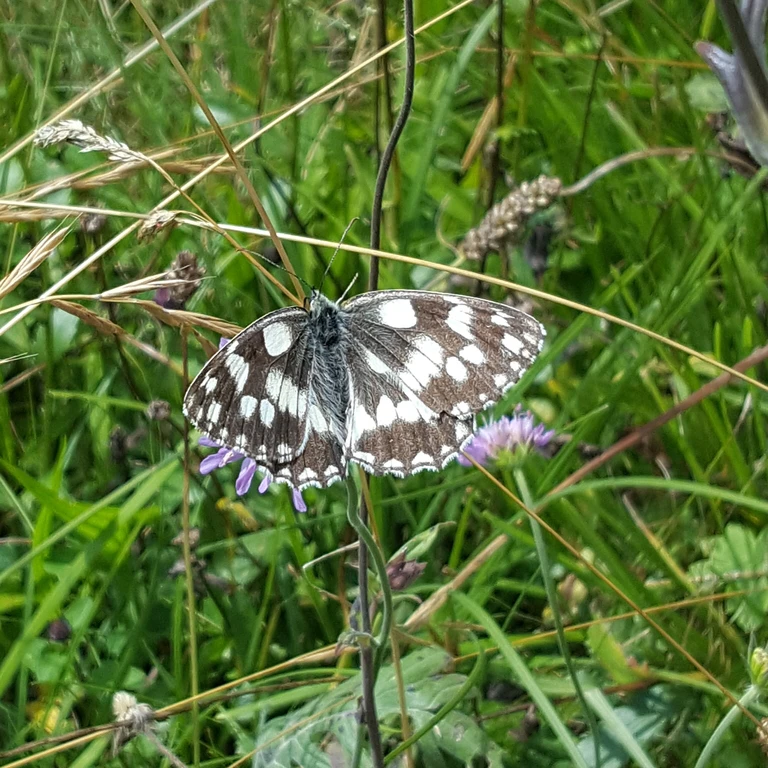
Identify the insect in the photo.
Melanargia galathea
